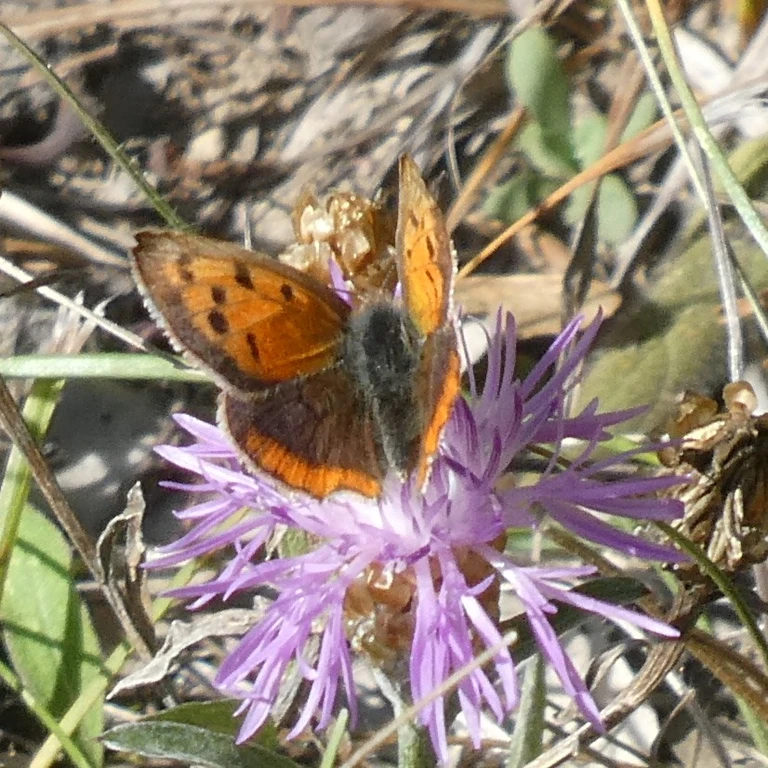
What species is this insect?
Lycaena phlaeas
